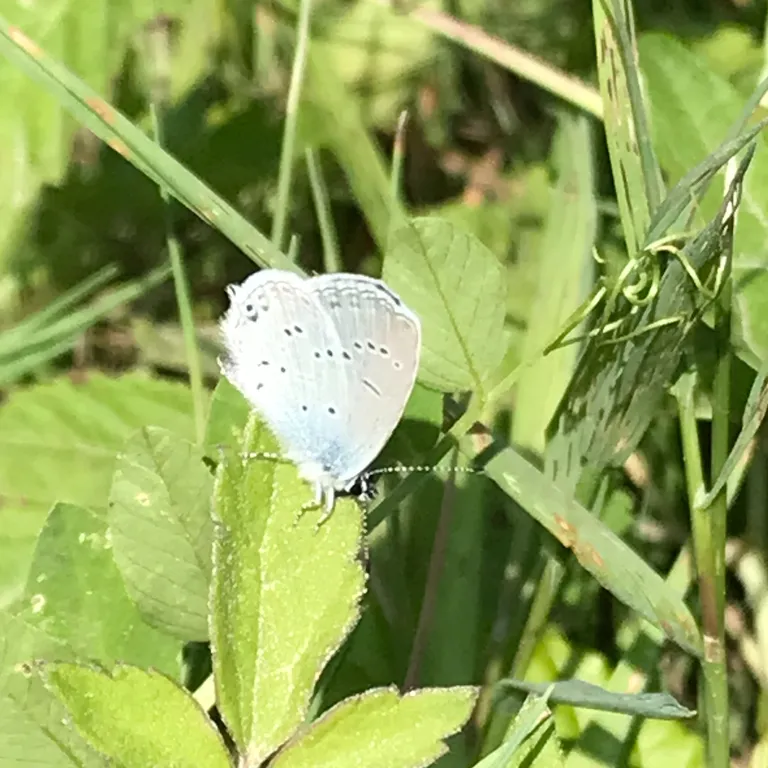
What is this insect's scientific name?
Cupido decolorata (also Elkalyce decolorata)
